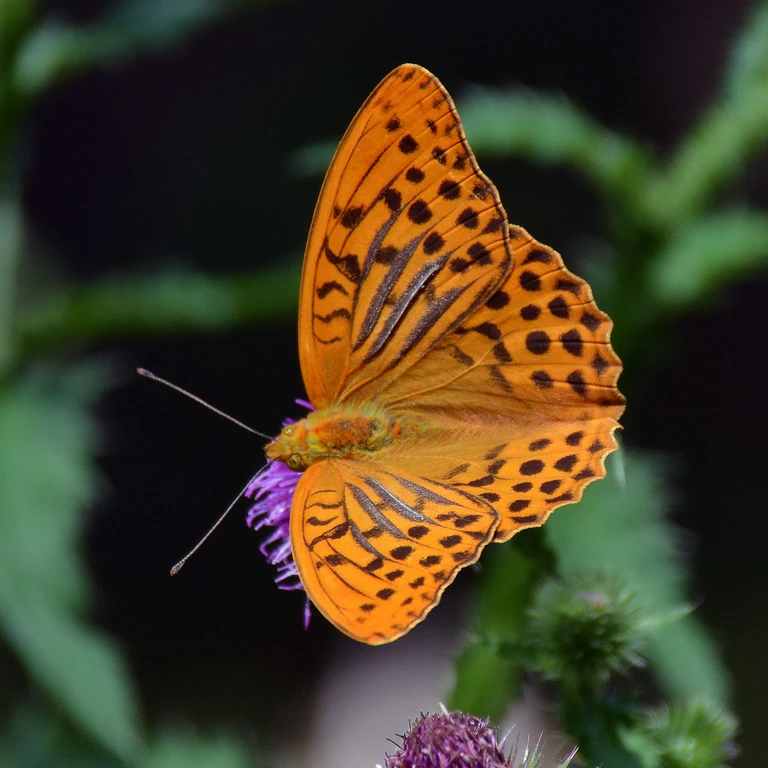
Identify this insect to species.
Argynnis paphia
